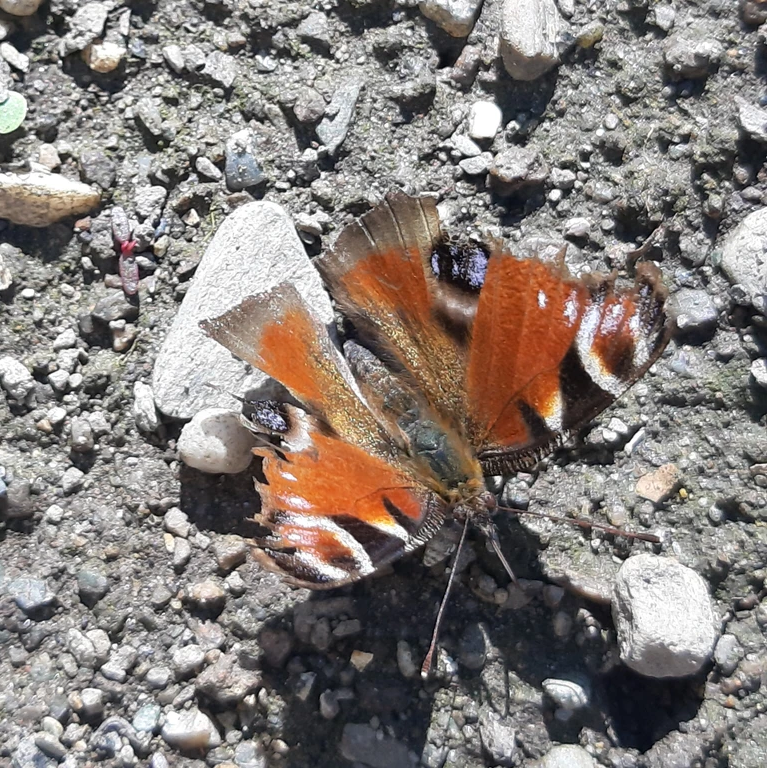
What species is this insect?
Aglais io
